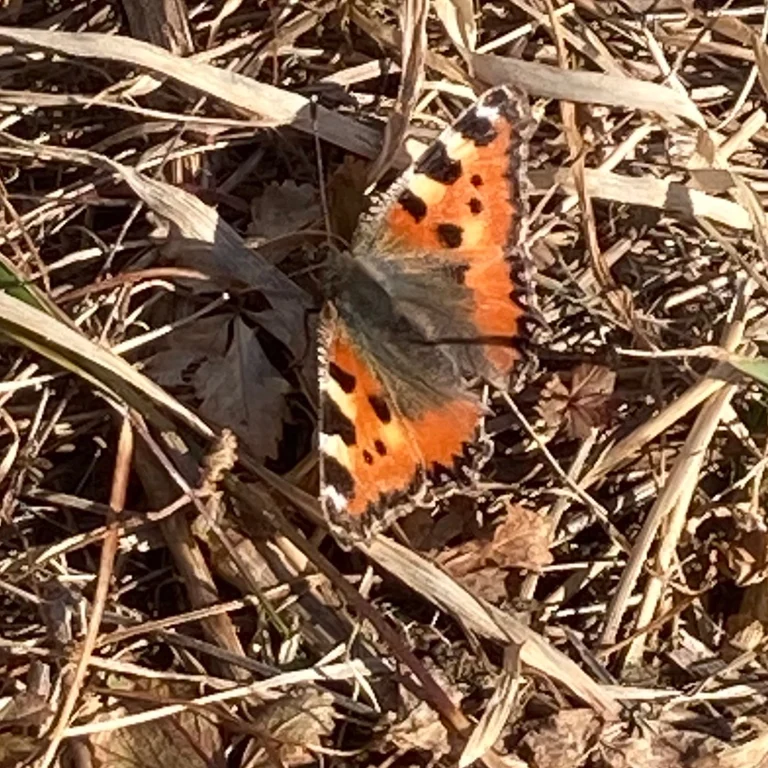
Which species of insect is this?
Aglais urticae
